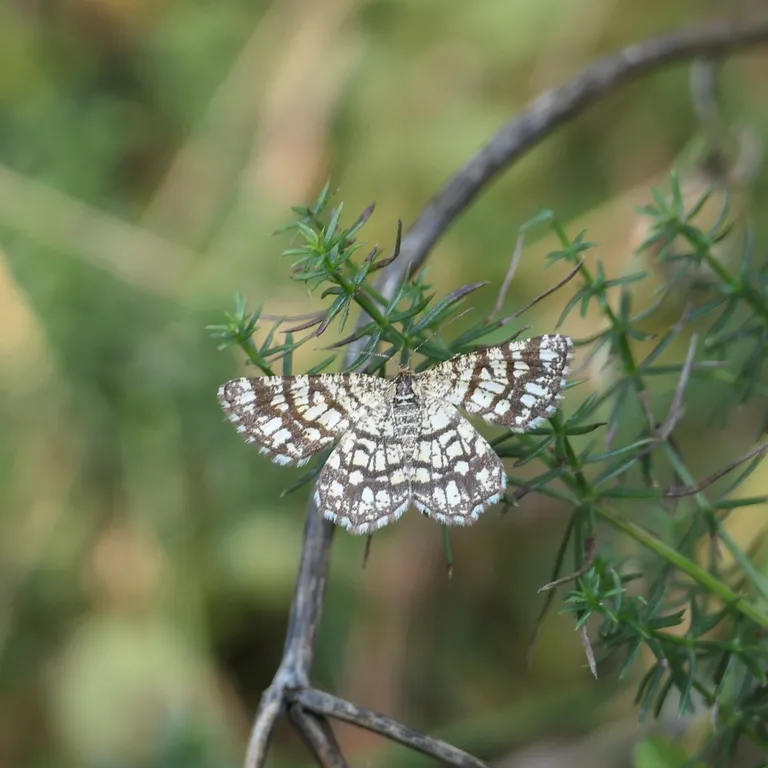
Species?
Chiasmia clathrata
